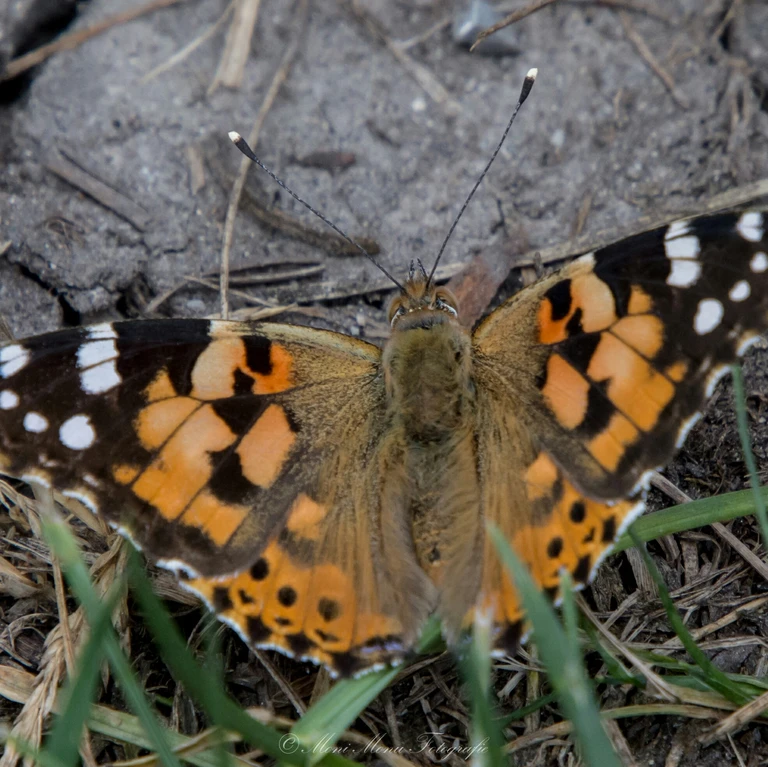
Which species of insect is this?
Vanessa cardui
